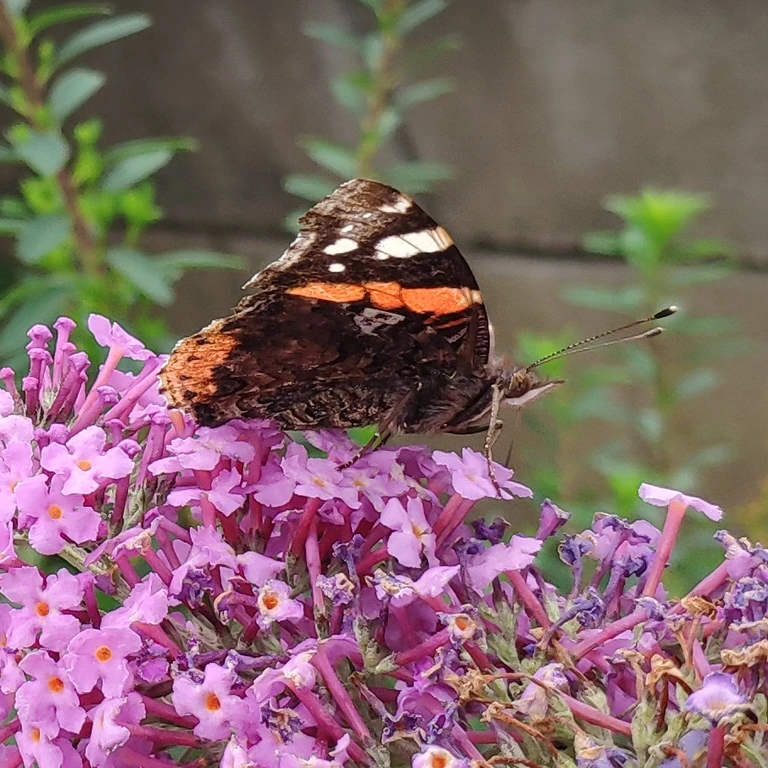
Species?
Vanessa atalanta
